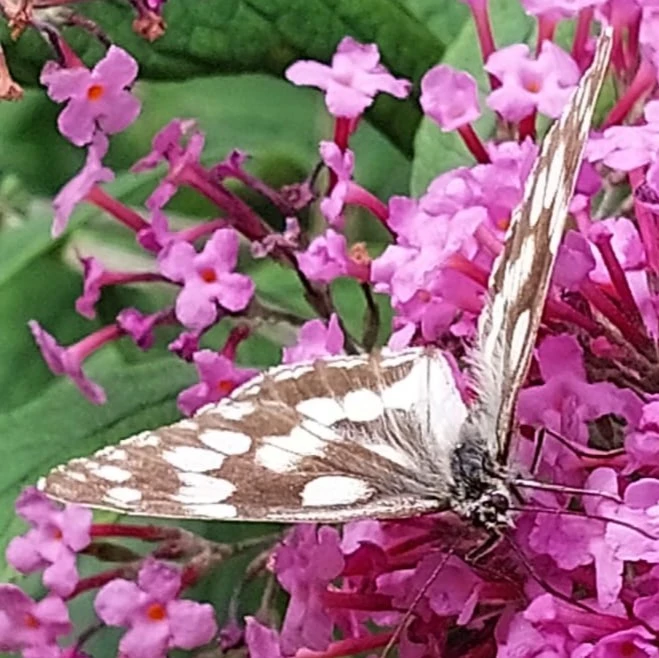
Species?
Melanargia galathea
